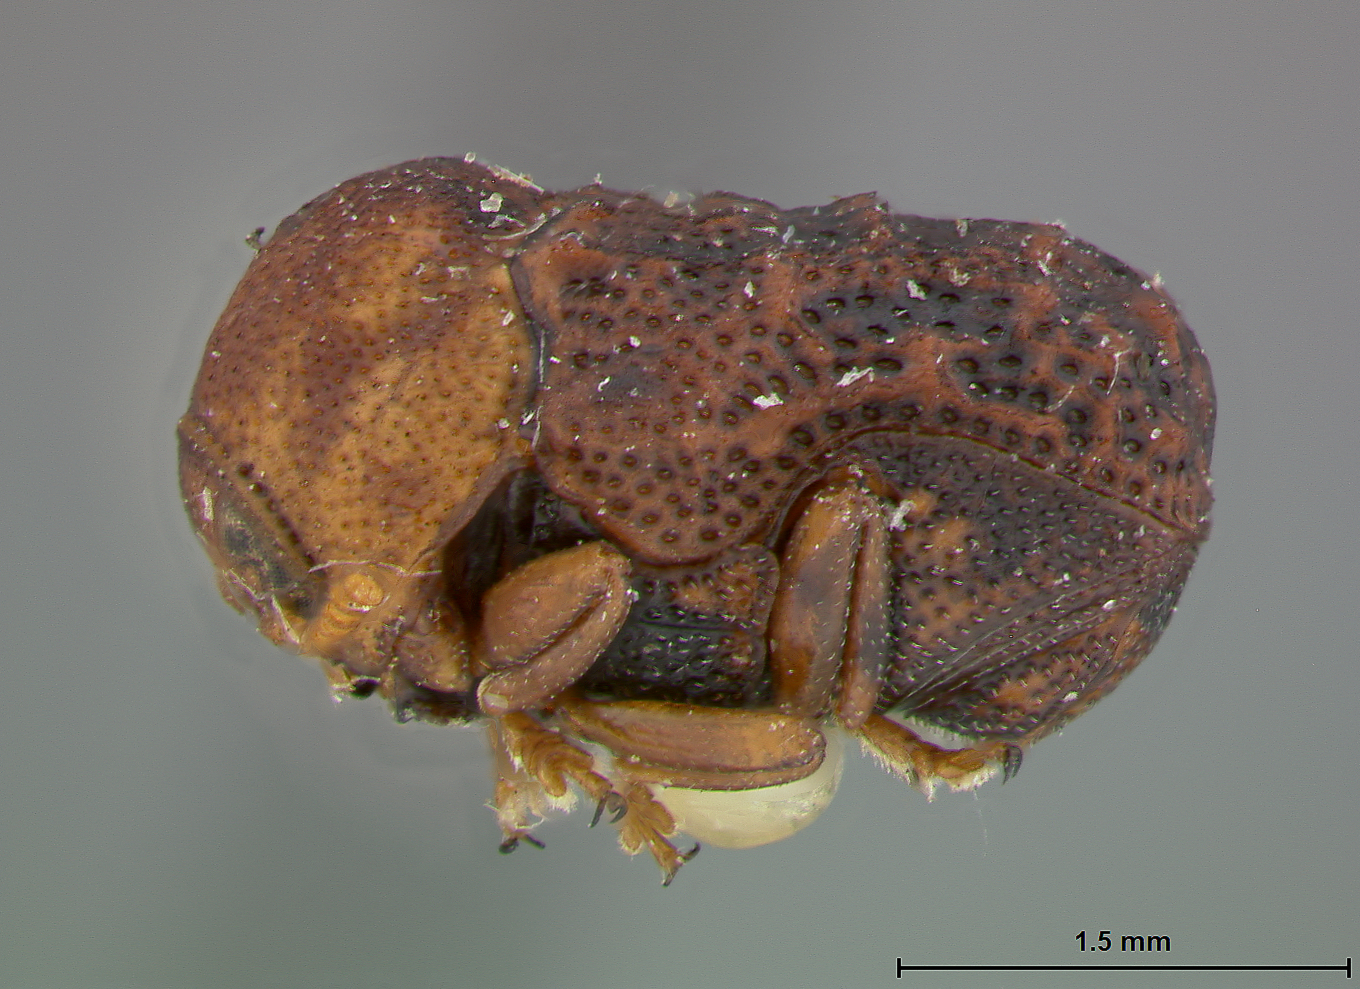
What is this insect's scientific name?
Chlamys huachucae
